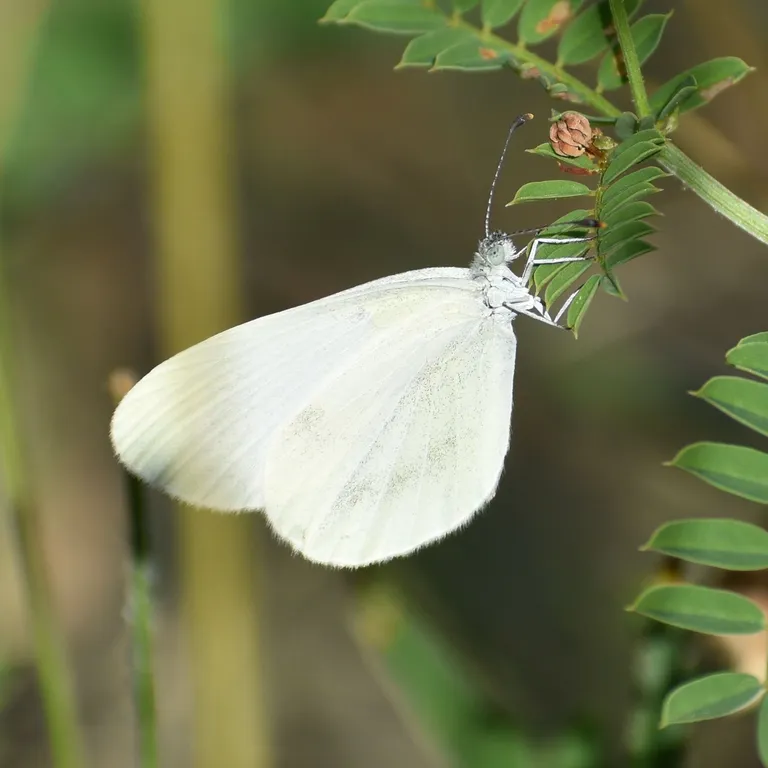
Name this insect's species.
Leptidea sinapis/juvernica
